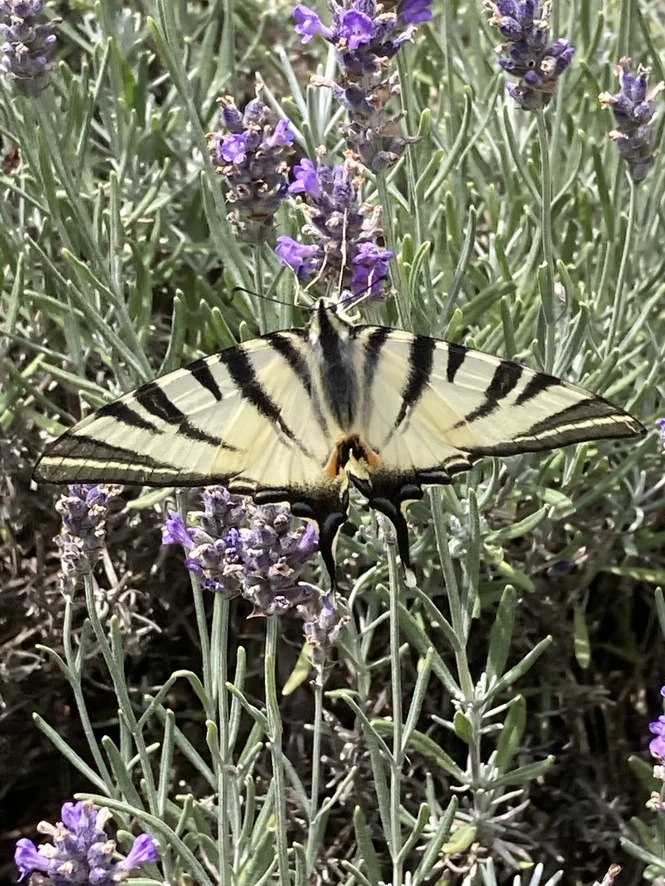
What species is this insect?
Iphiclides podalirius
